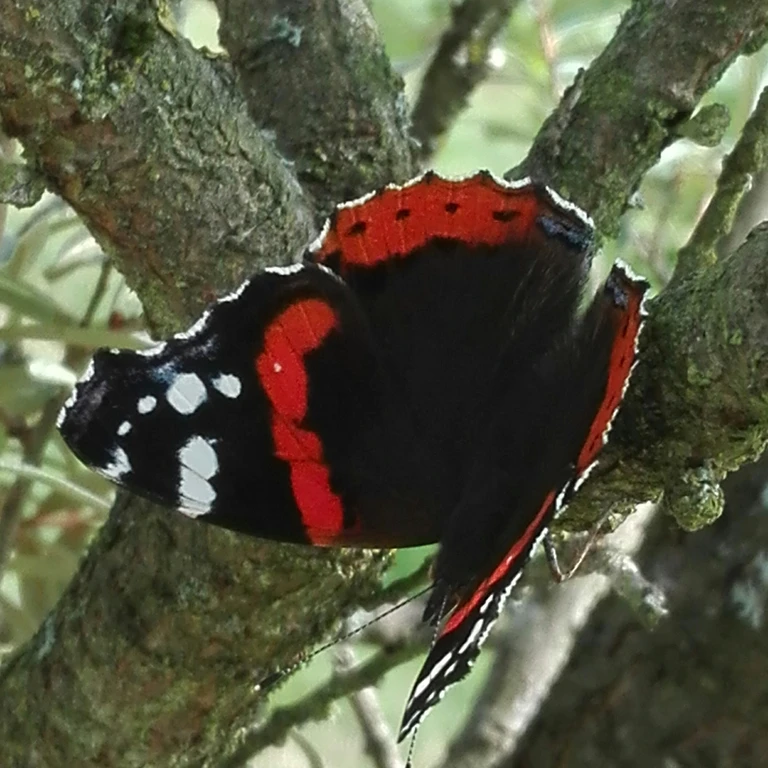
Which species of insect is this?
Vanessa atalanta
